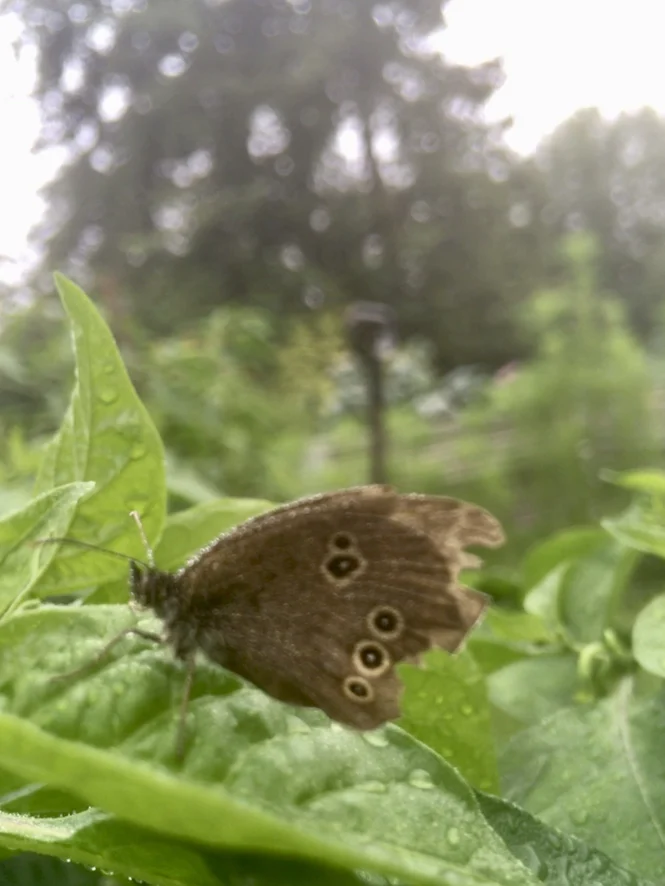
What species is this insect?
Aphantopus hyperantus
